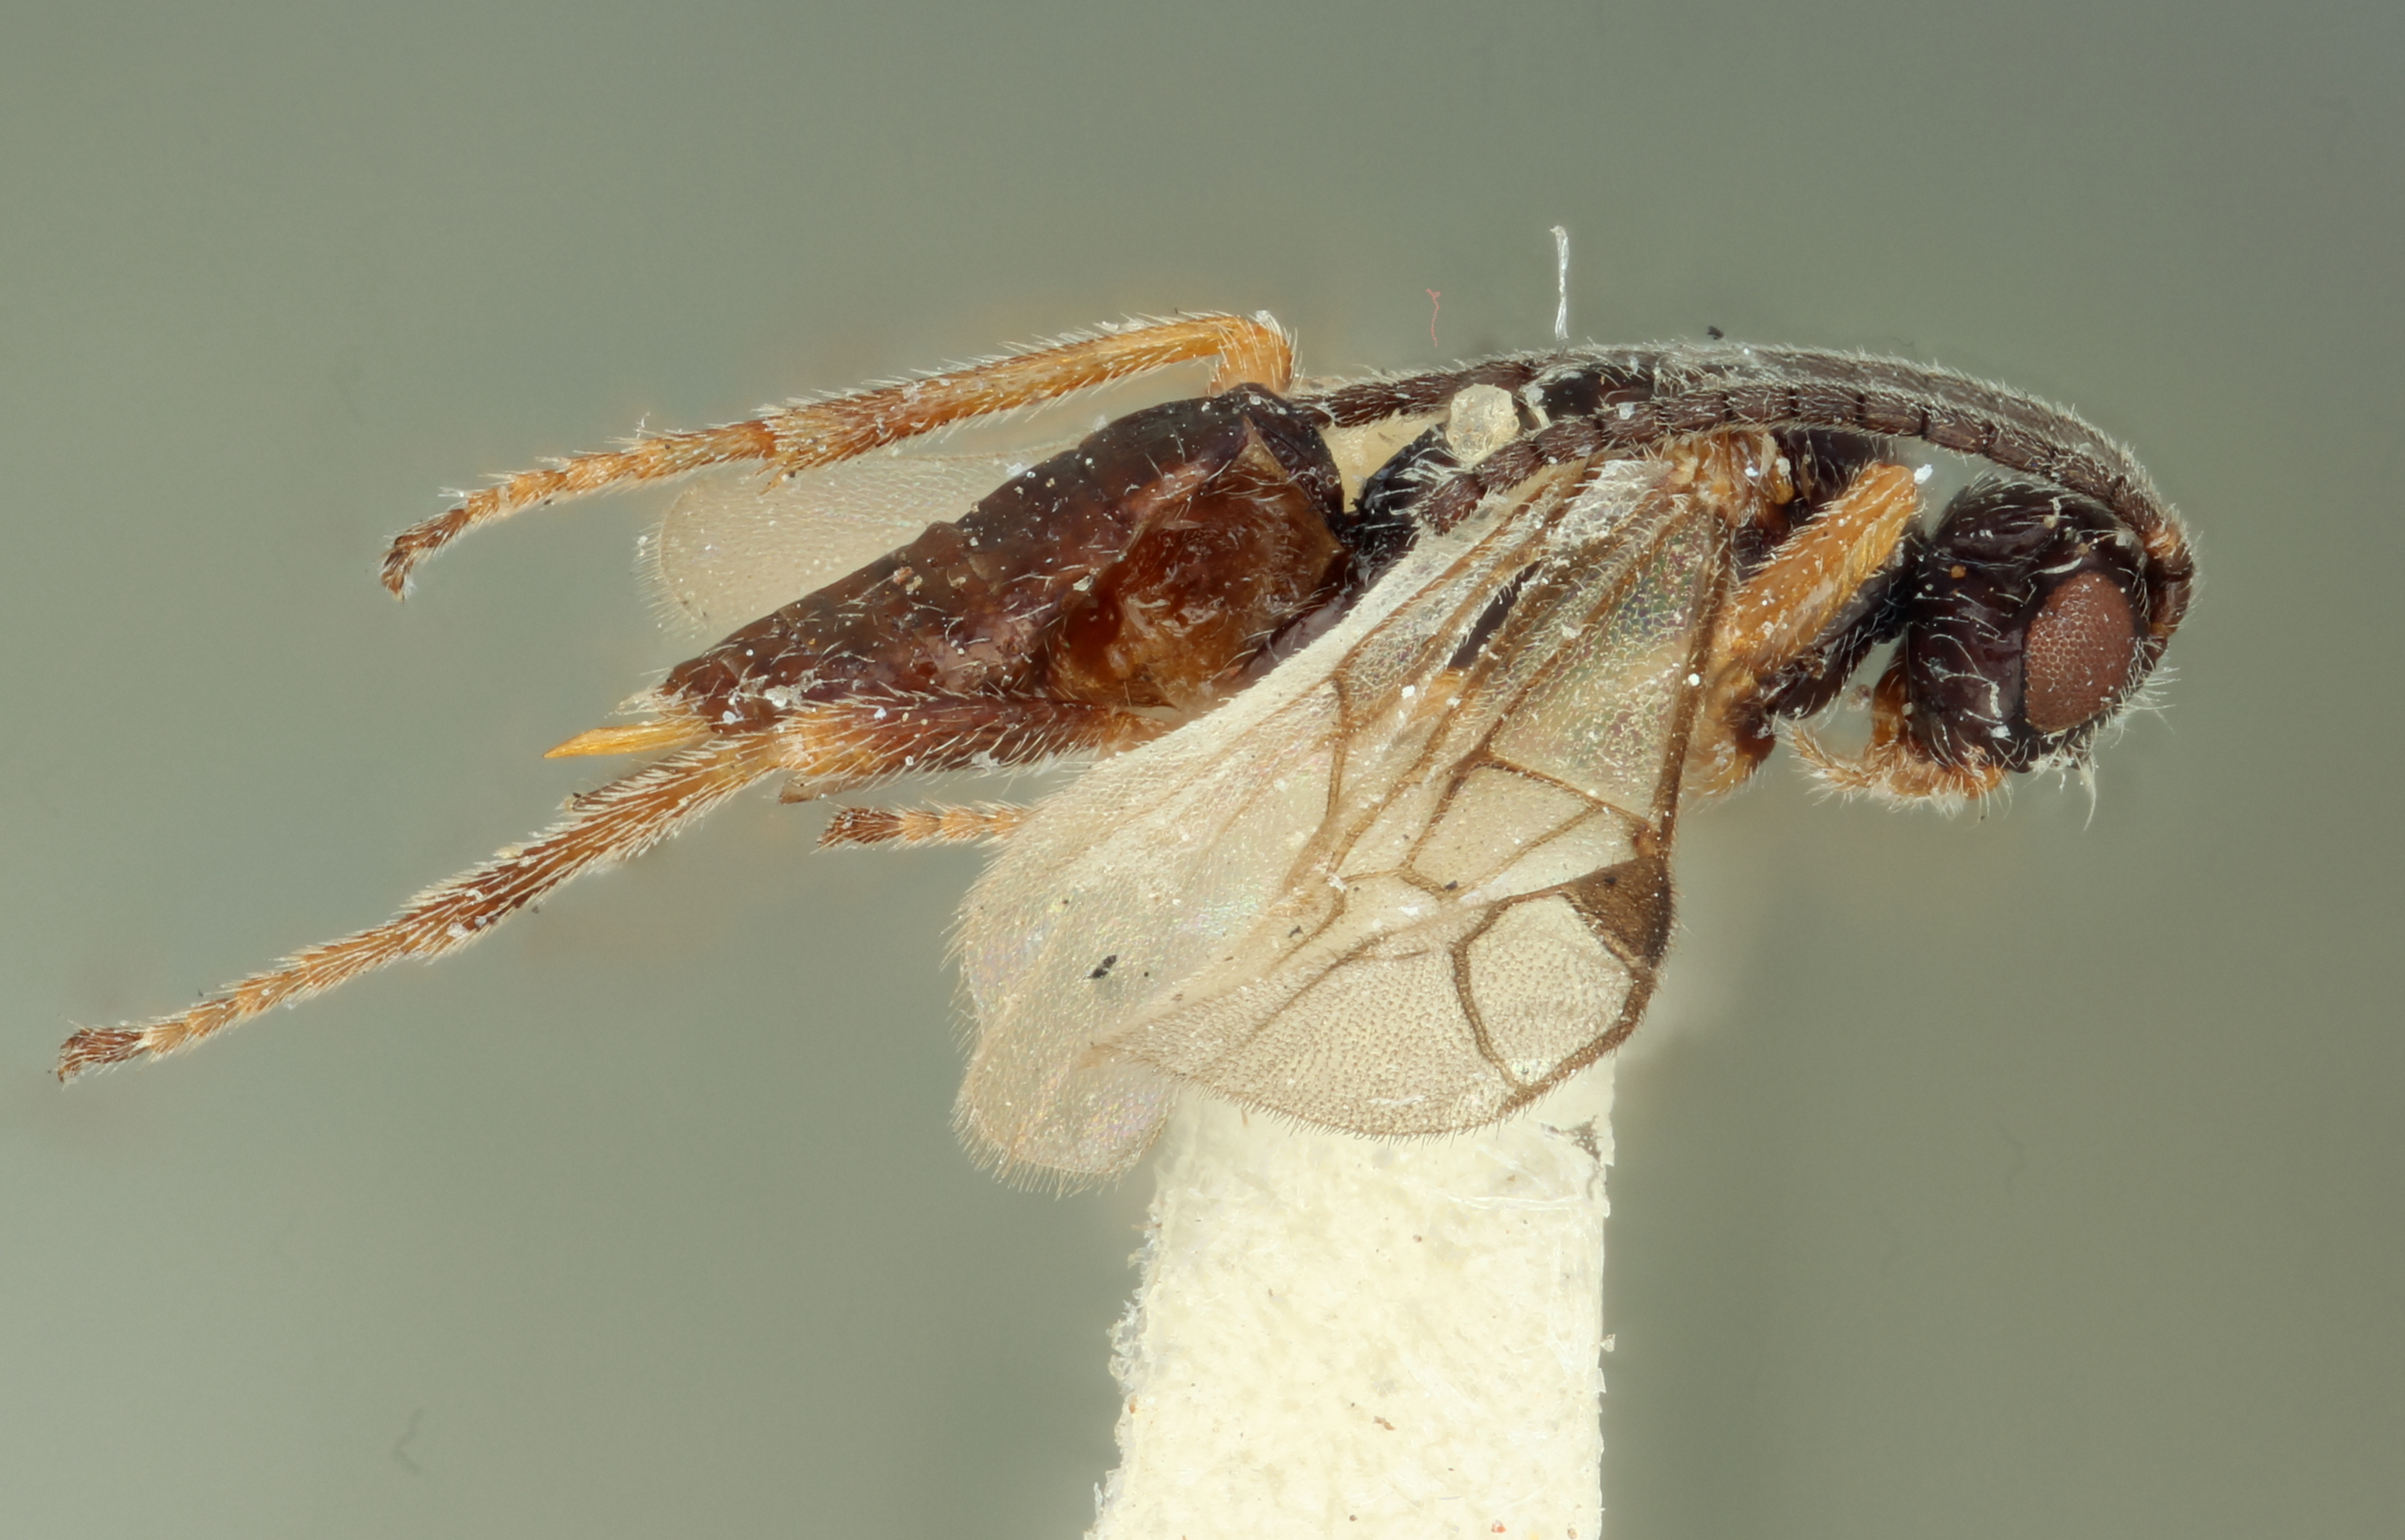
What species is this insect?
Bracon brachyurus
